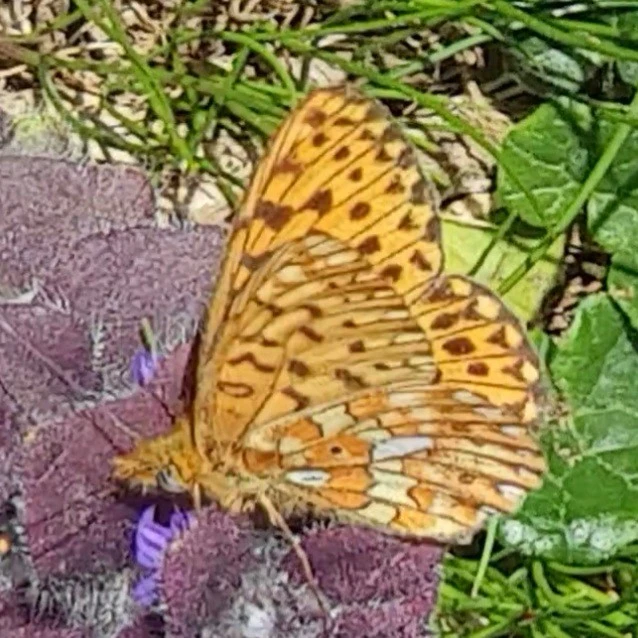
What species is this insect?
Boloria euphrosyne (also Clossiana euphrosyne)
